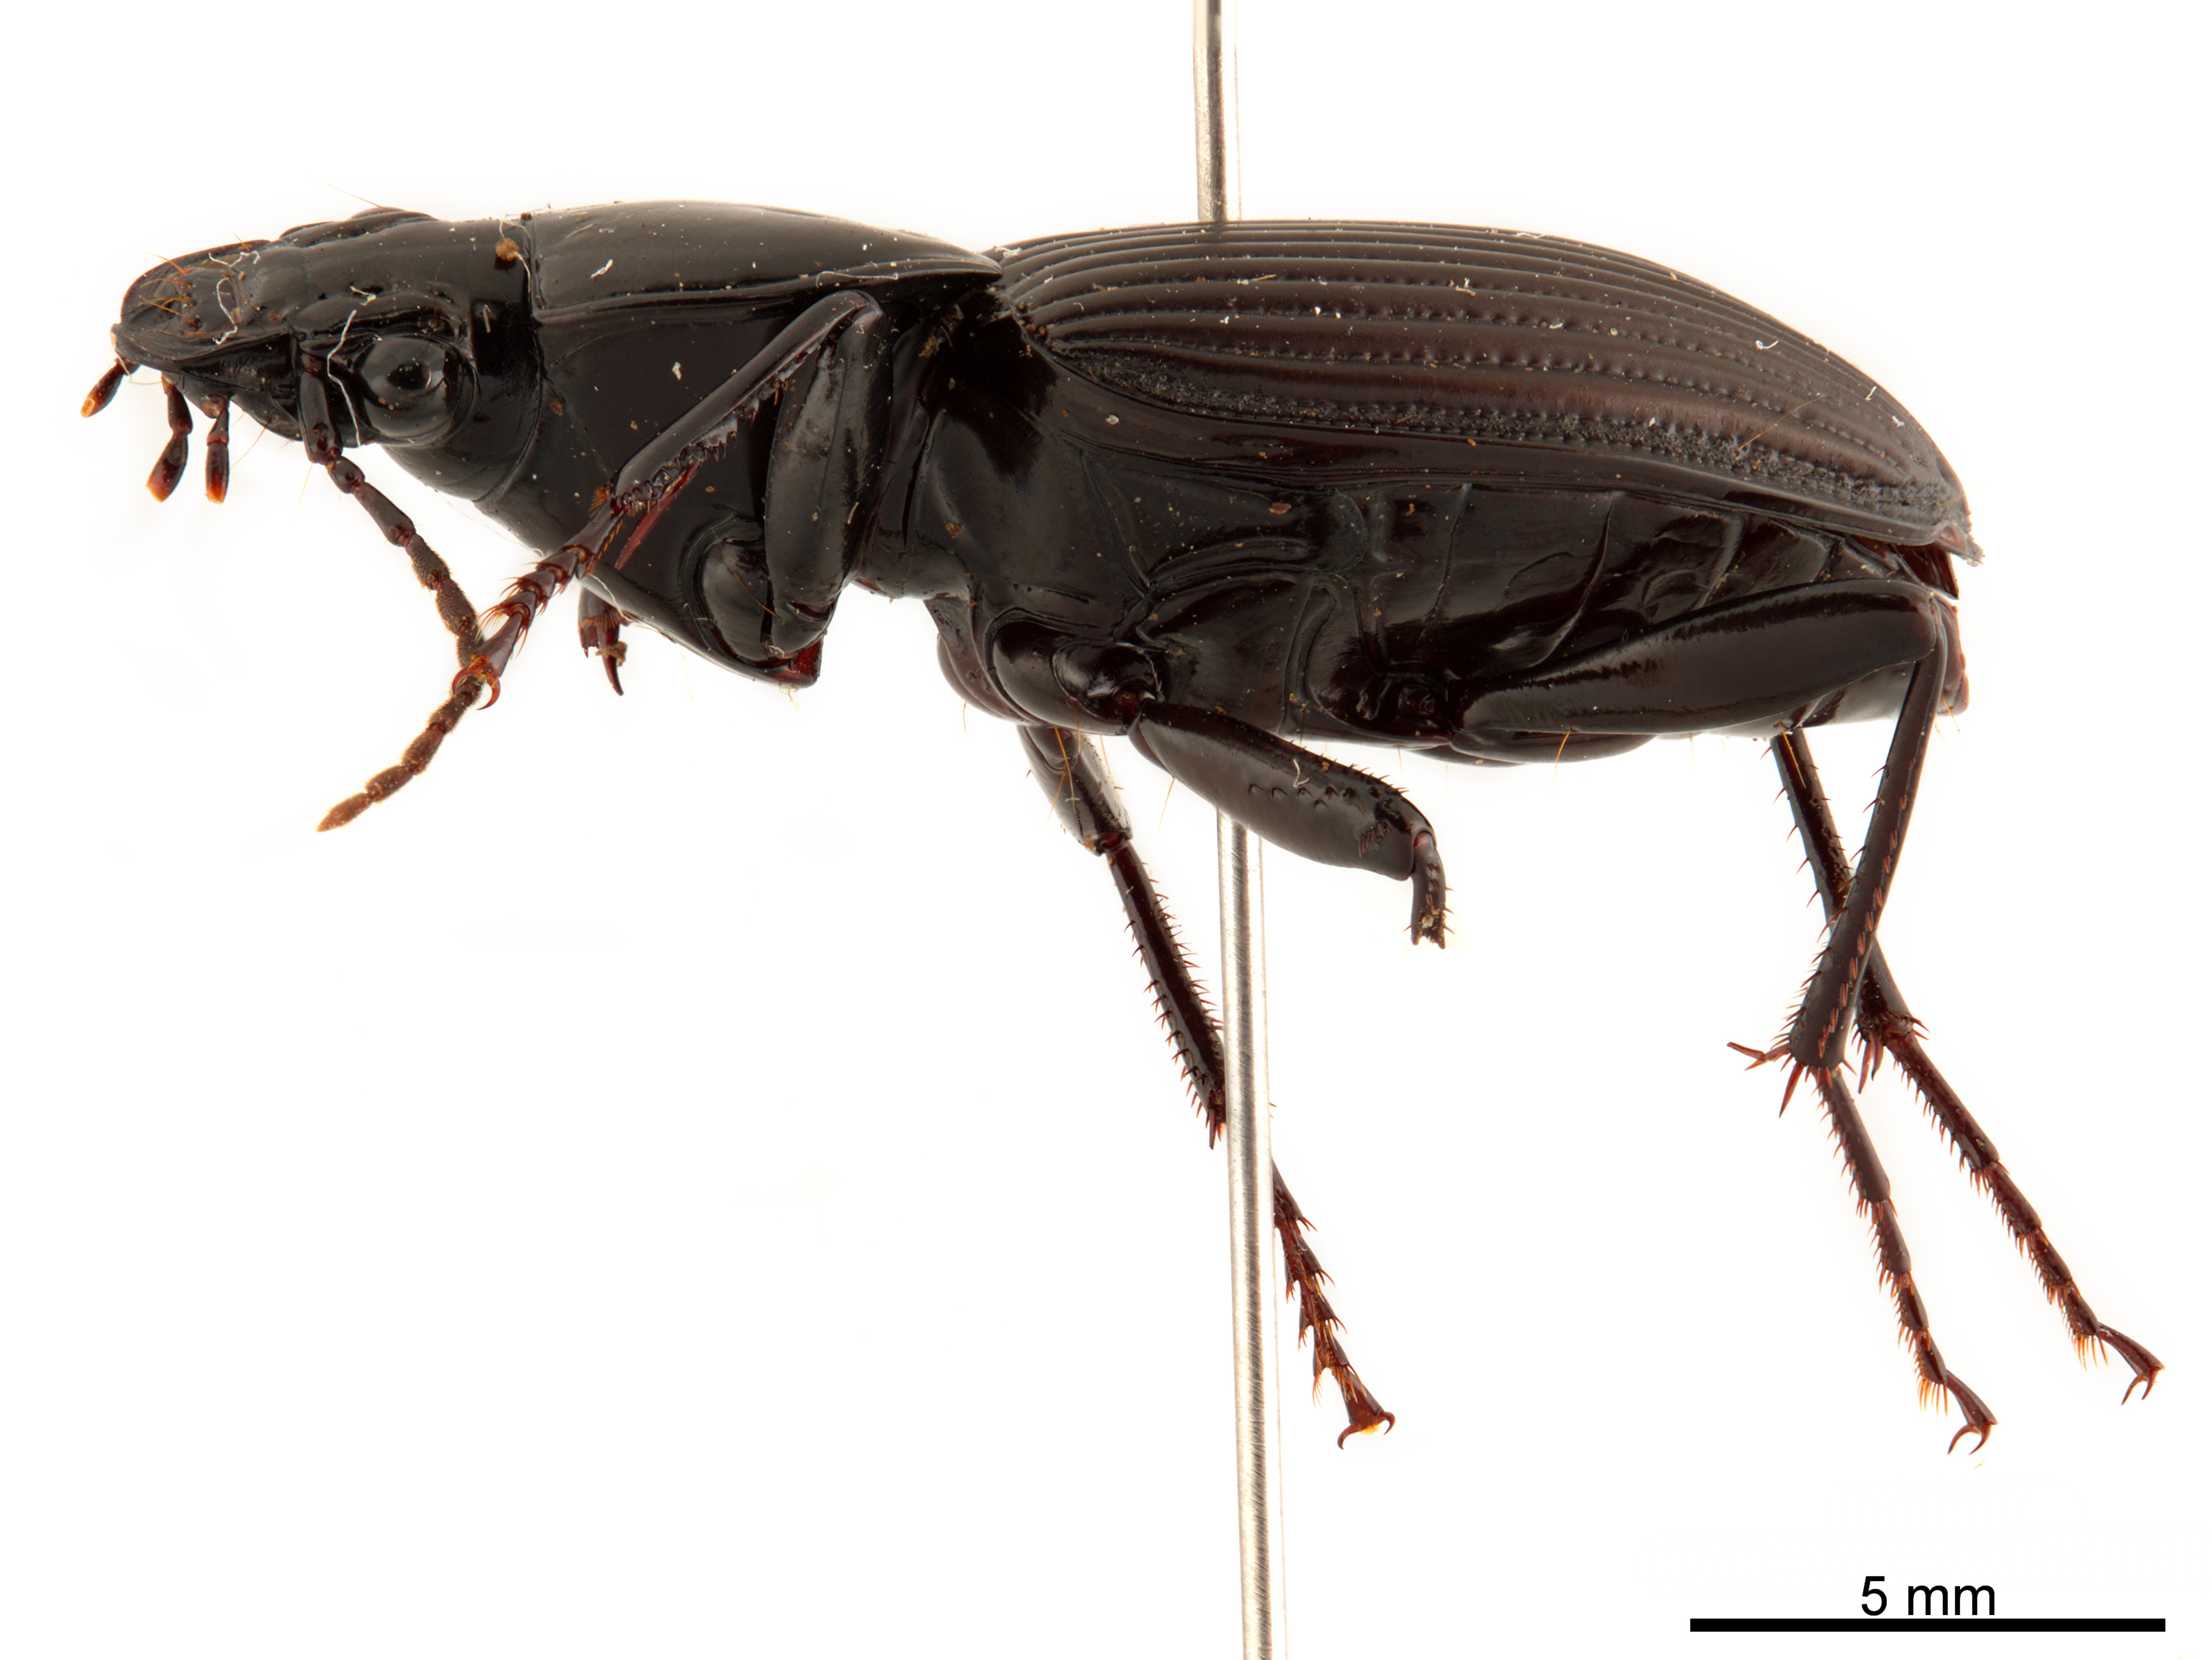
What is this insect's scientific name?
Dercylus batesi
